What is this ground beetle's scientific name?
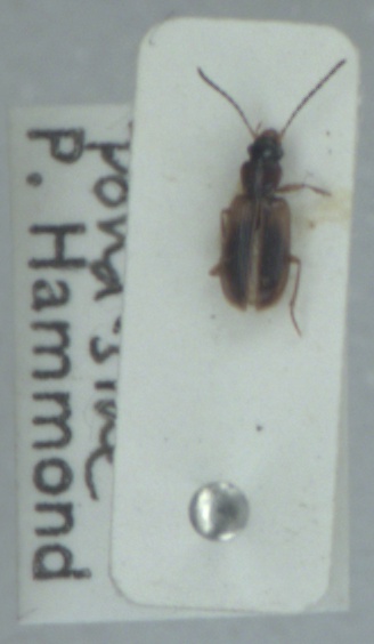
Anthracus consputus
